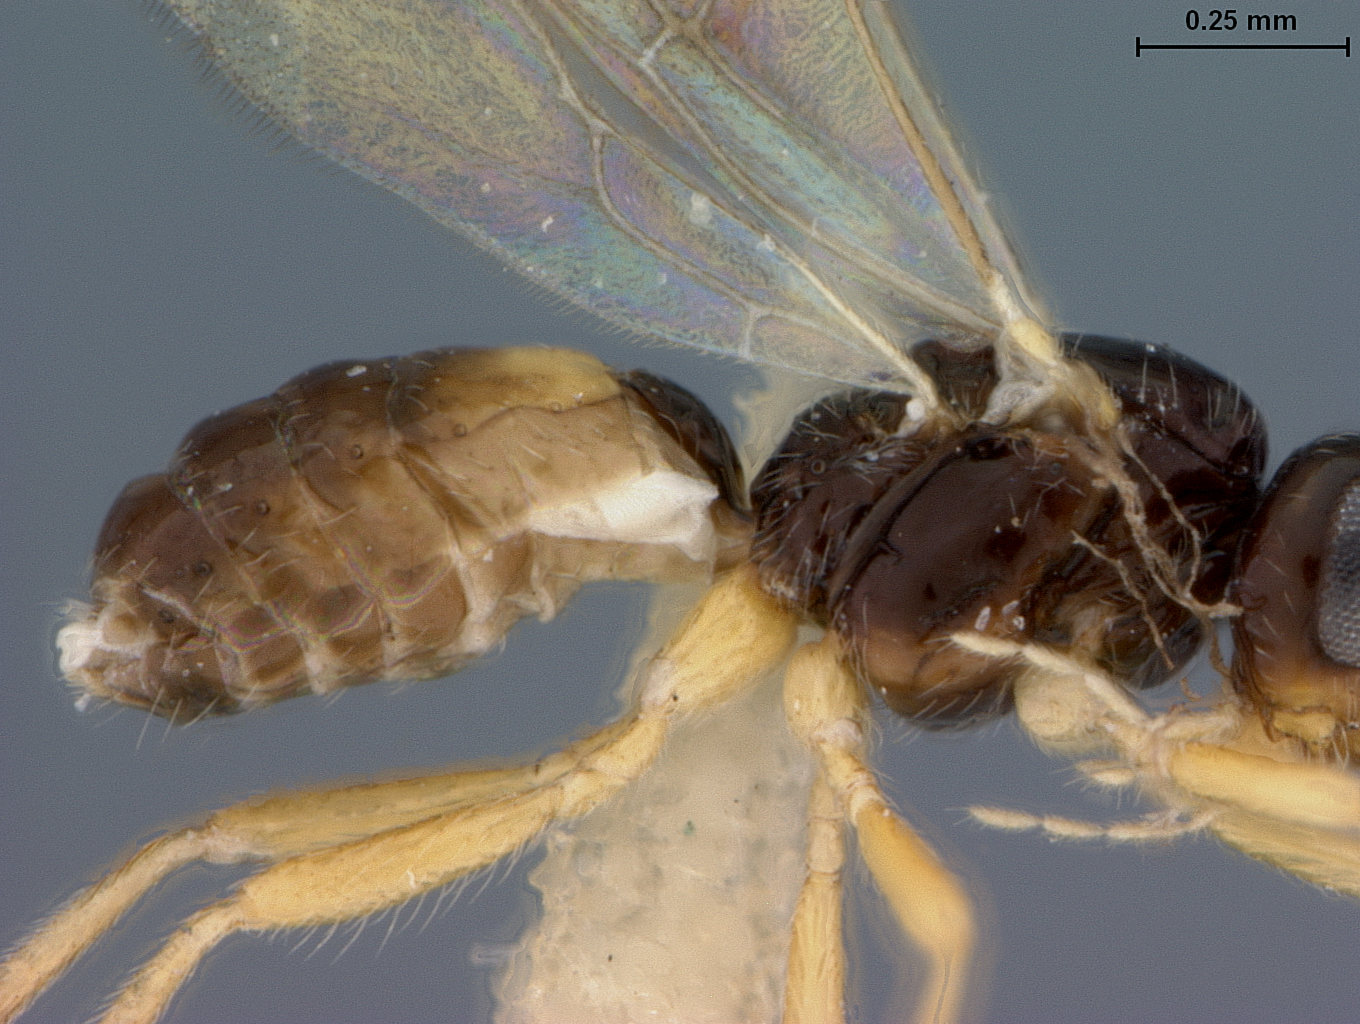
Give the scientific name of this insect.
Opius liriomyzae
